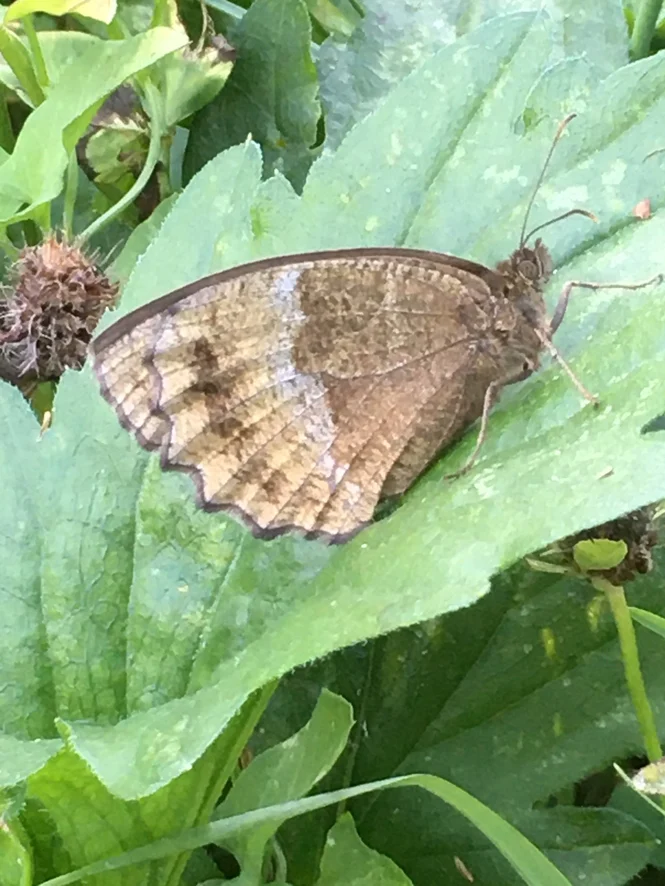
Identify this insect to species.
Minois dryas
